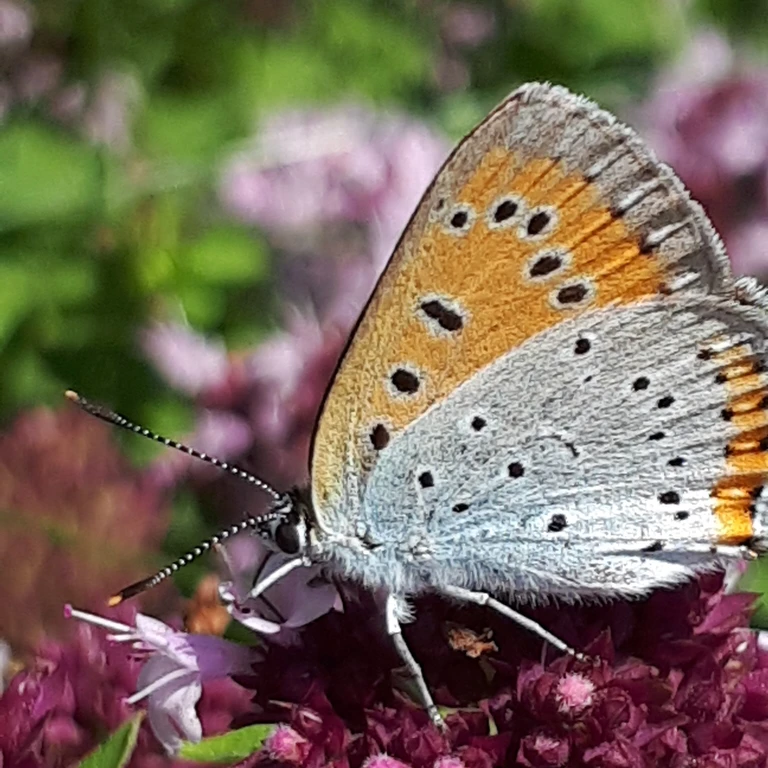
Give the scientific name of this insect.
Lycaena dispar
